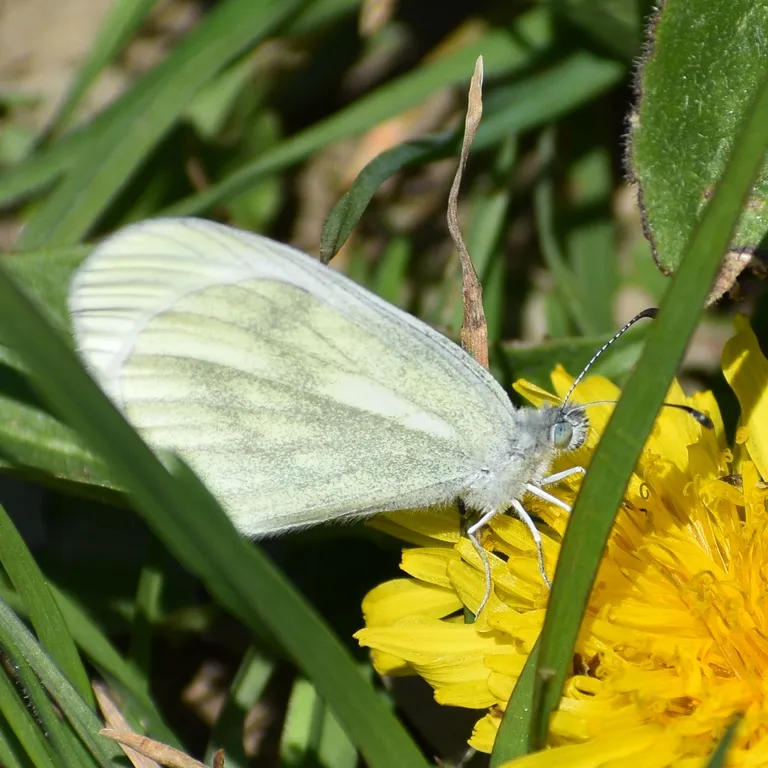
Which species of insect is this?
Leptidea sinapis/juvernica
